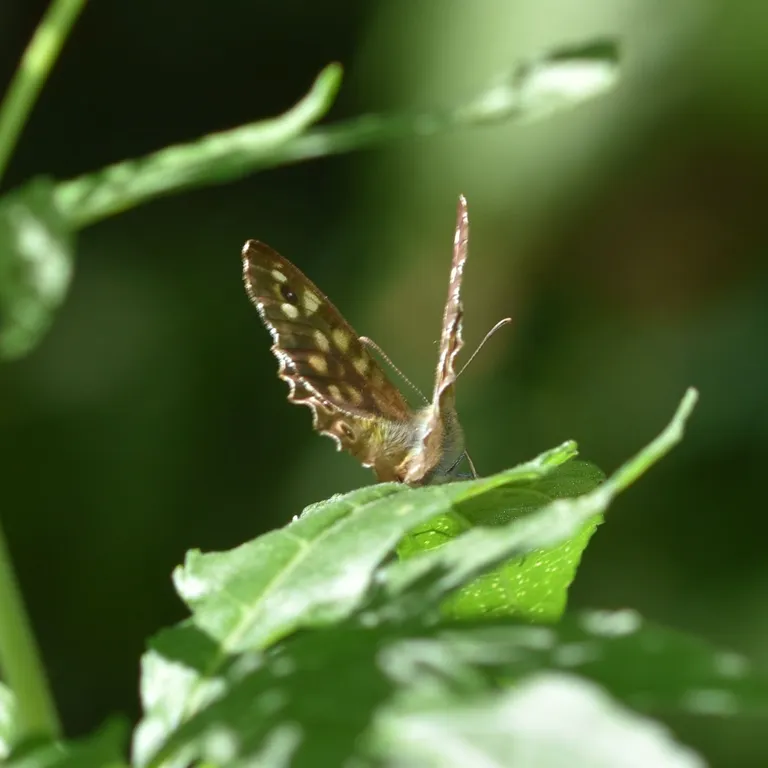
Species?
Pararge aegeria
